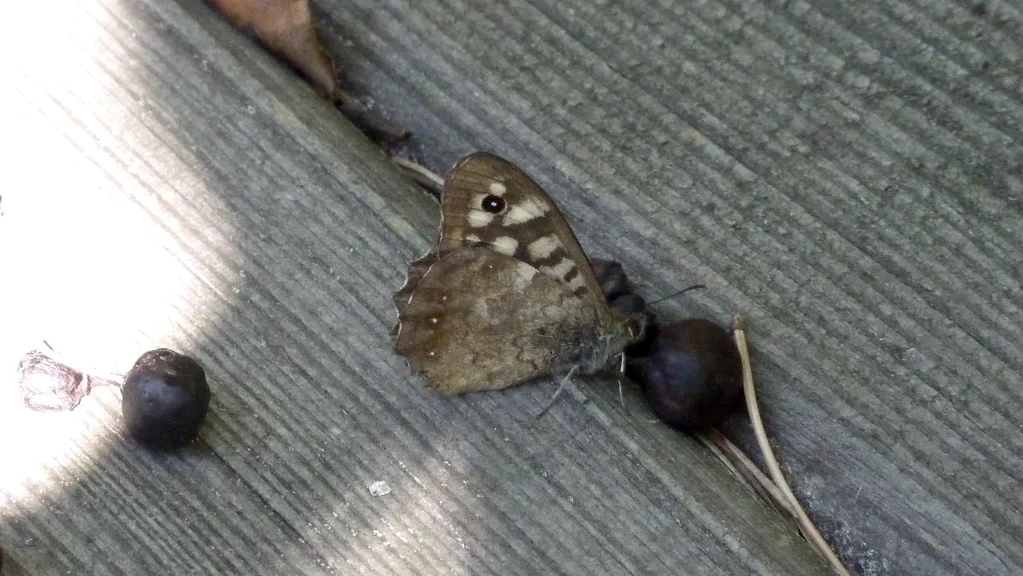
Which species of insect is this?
Pararge aegeria
